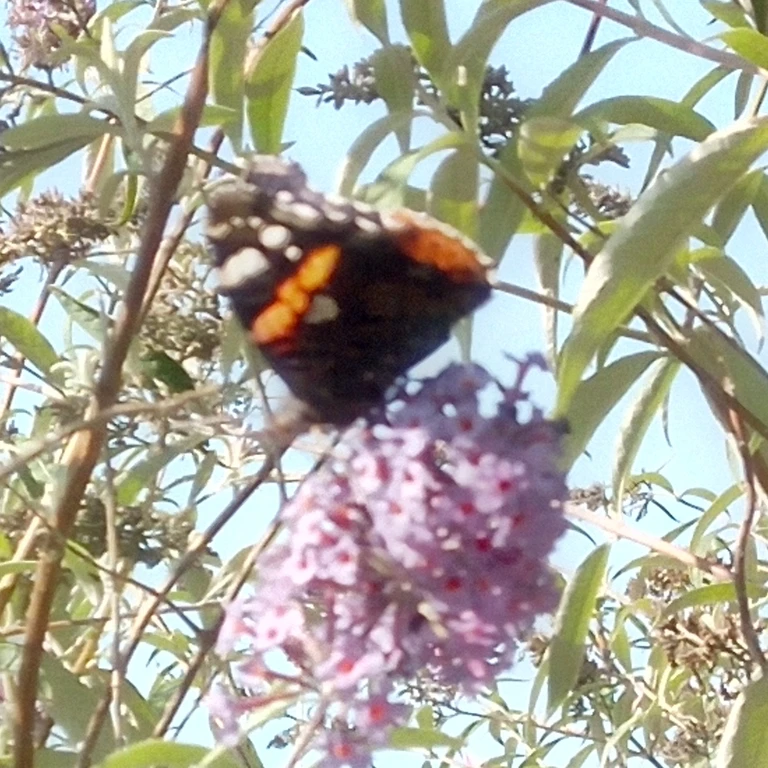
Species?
Vanessa atalanta
